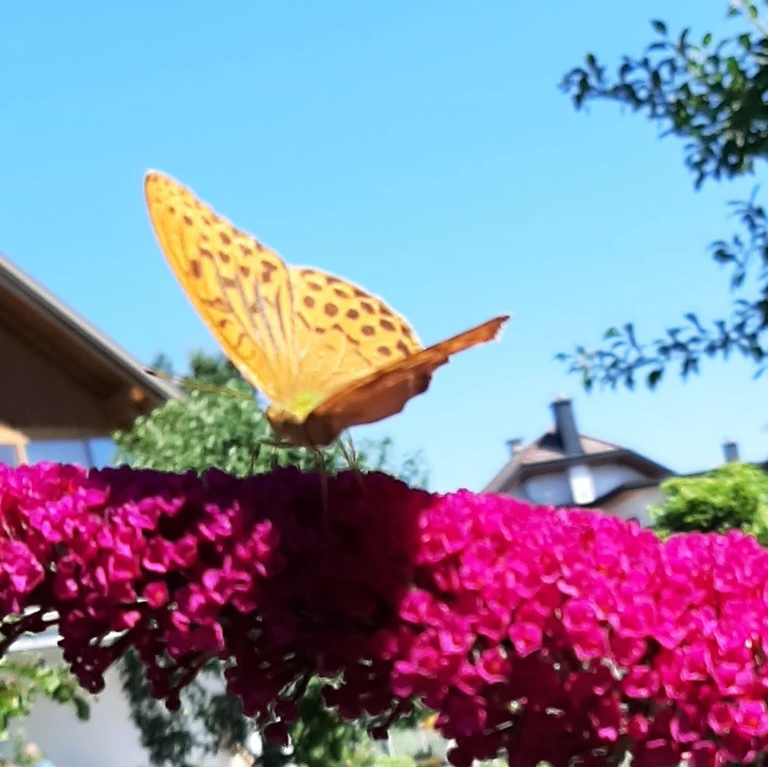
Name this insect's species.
Argynnis paphia
